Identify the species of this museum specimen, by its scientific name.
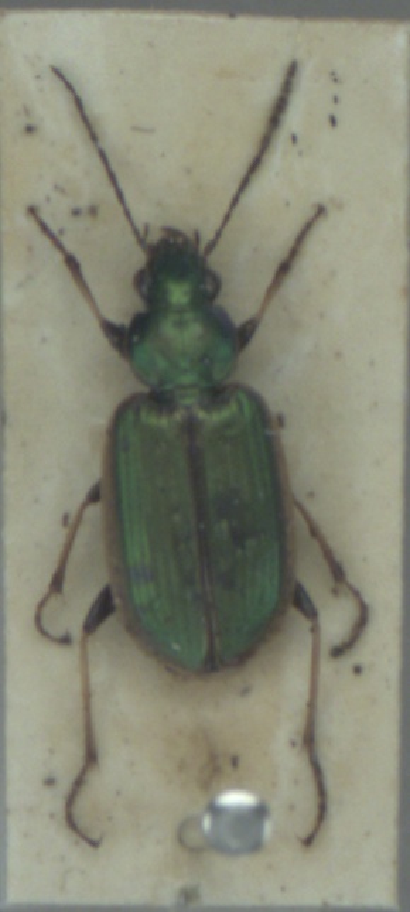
Agonum marginatum
